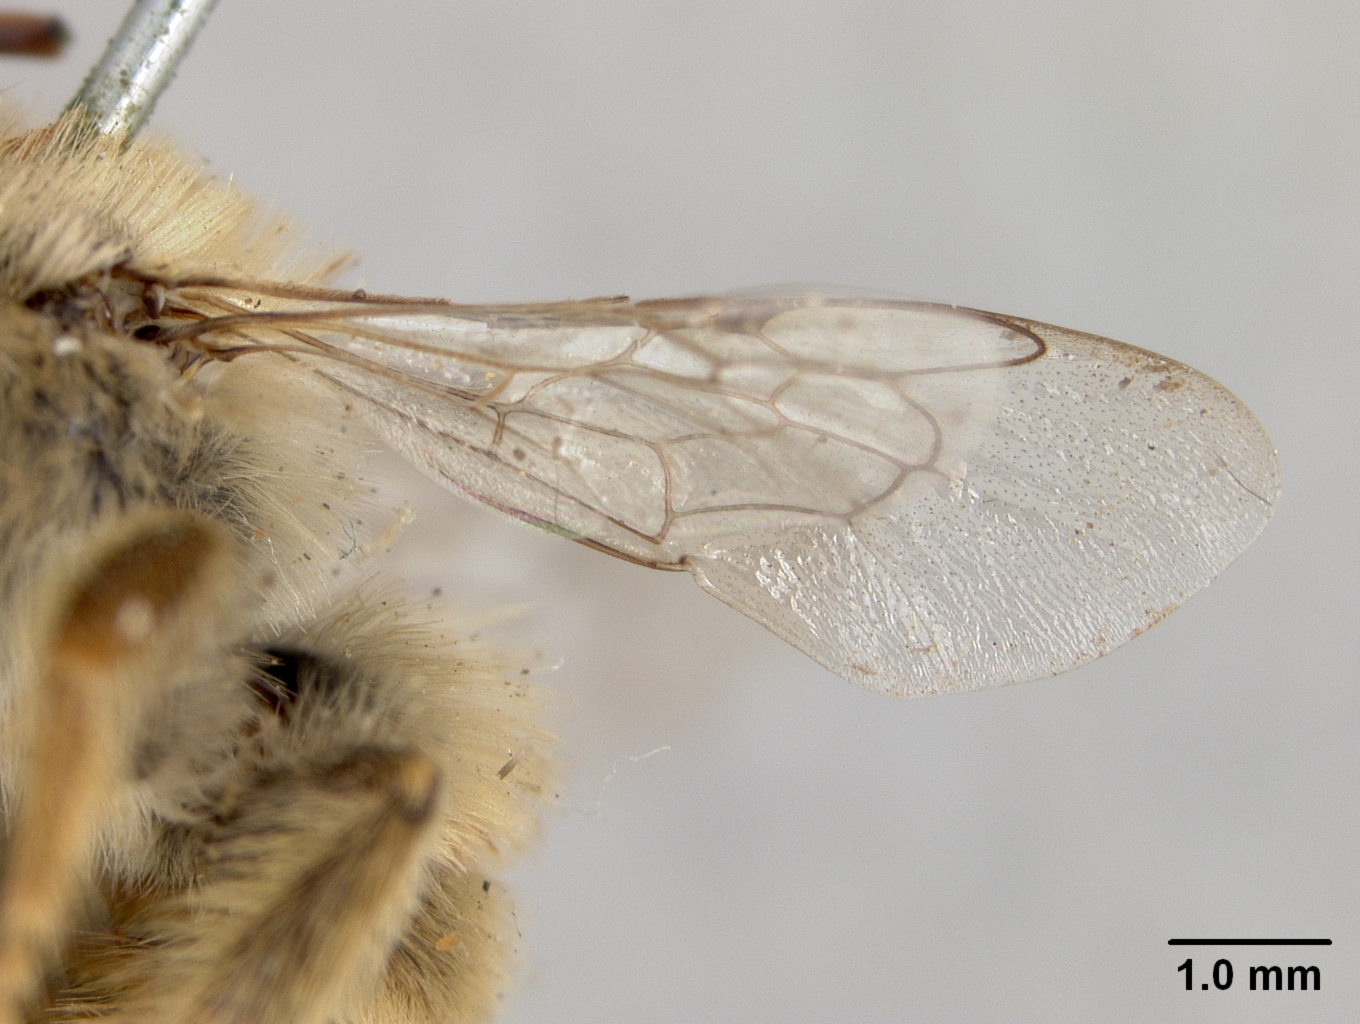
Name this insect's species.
Xenoglossodes lusor
